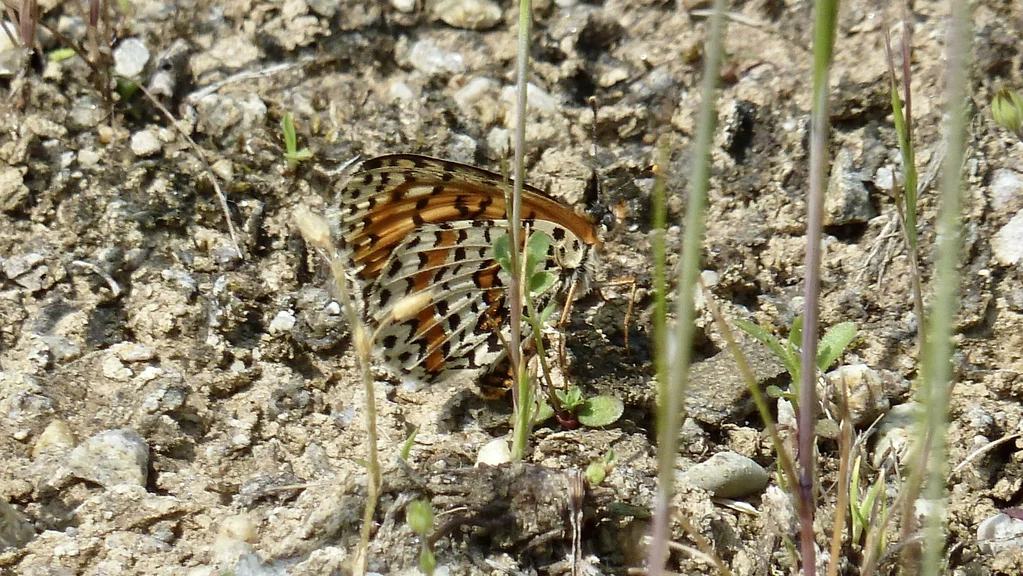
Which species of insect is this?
Melitaea didyma
